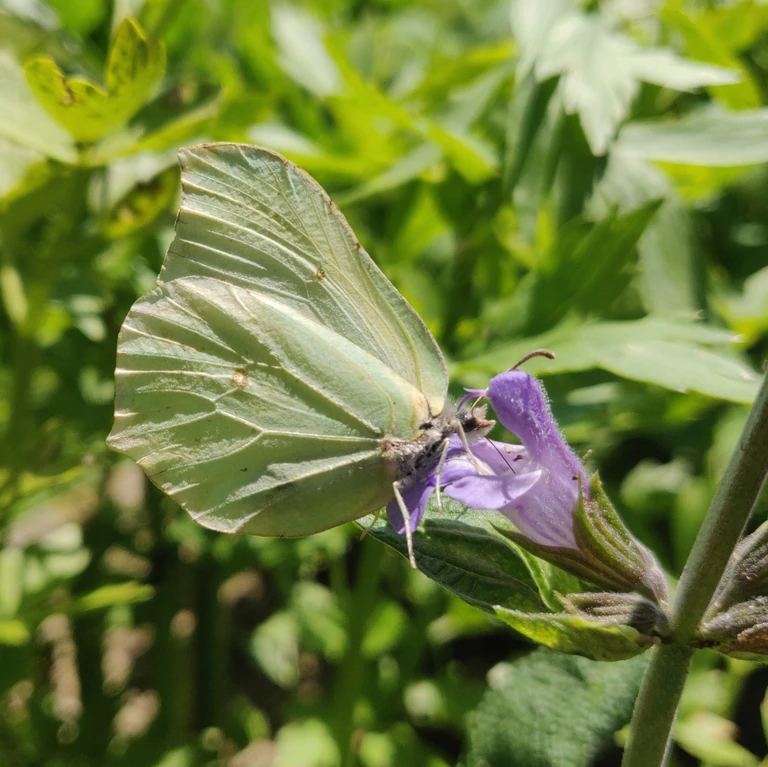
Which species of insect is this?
Gonepteryx rhamni
